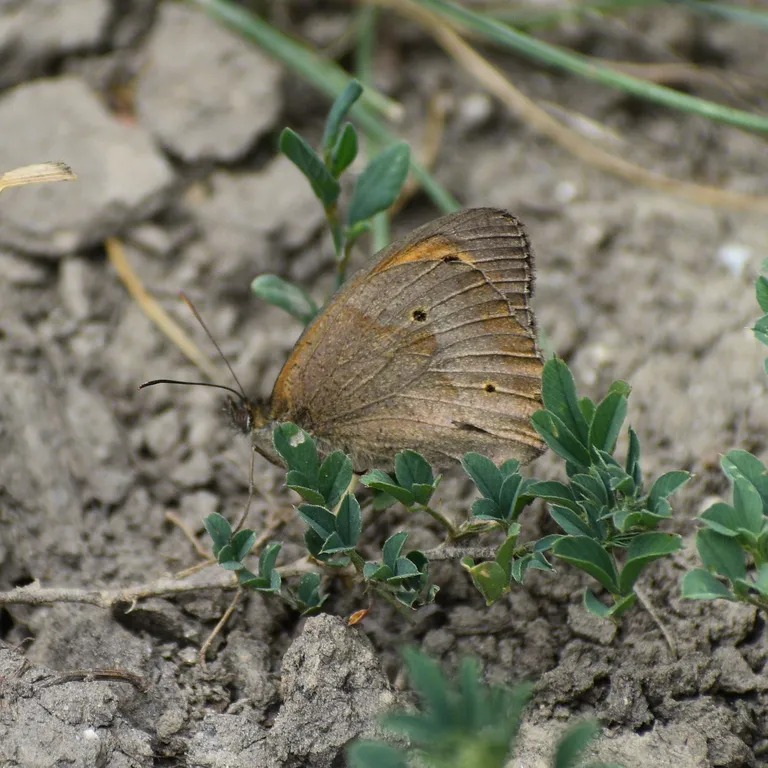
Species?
Maniola jurtina
